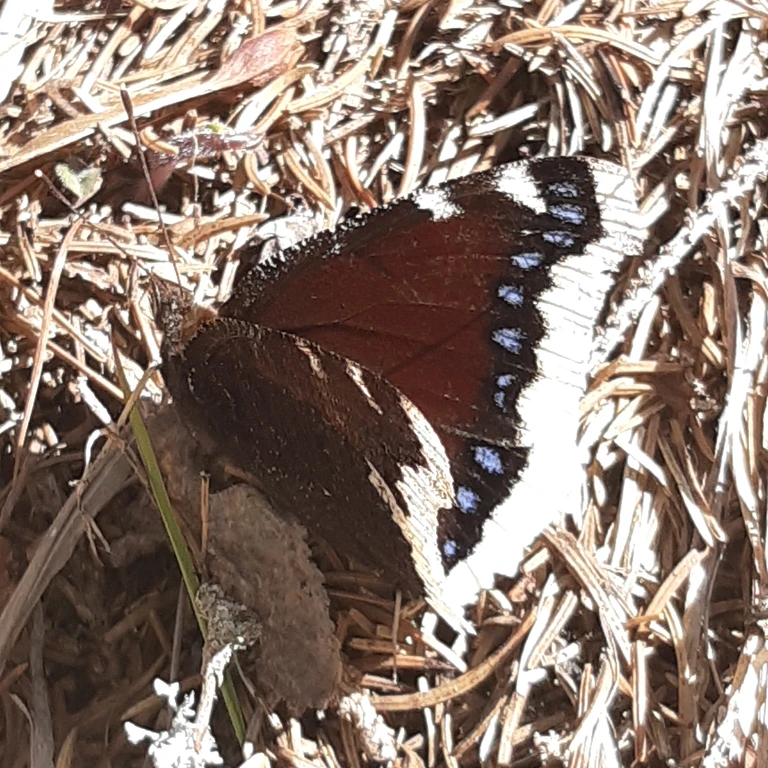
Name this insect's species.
Nymphalis antiopa
